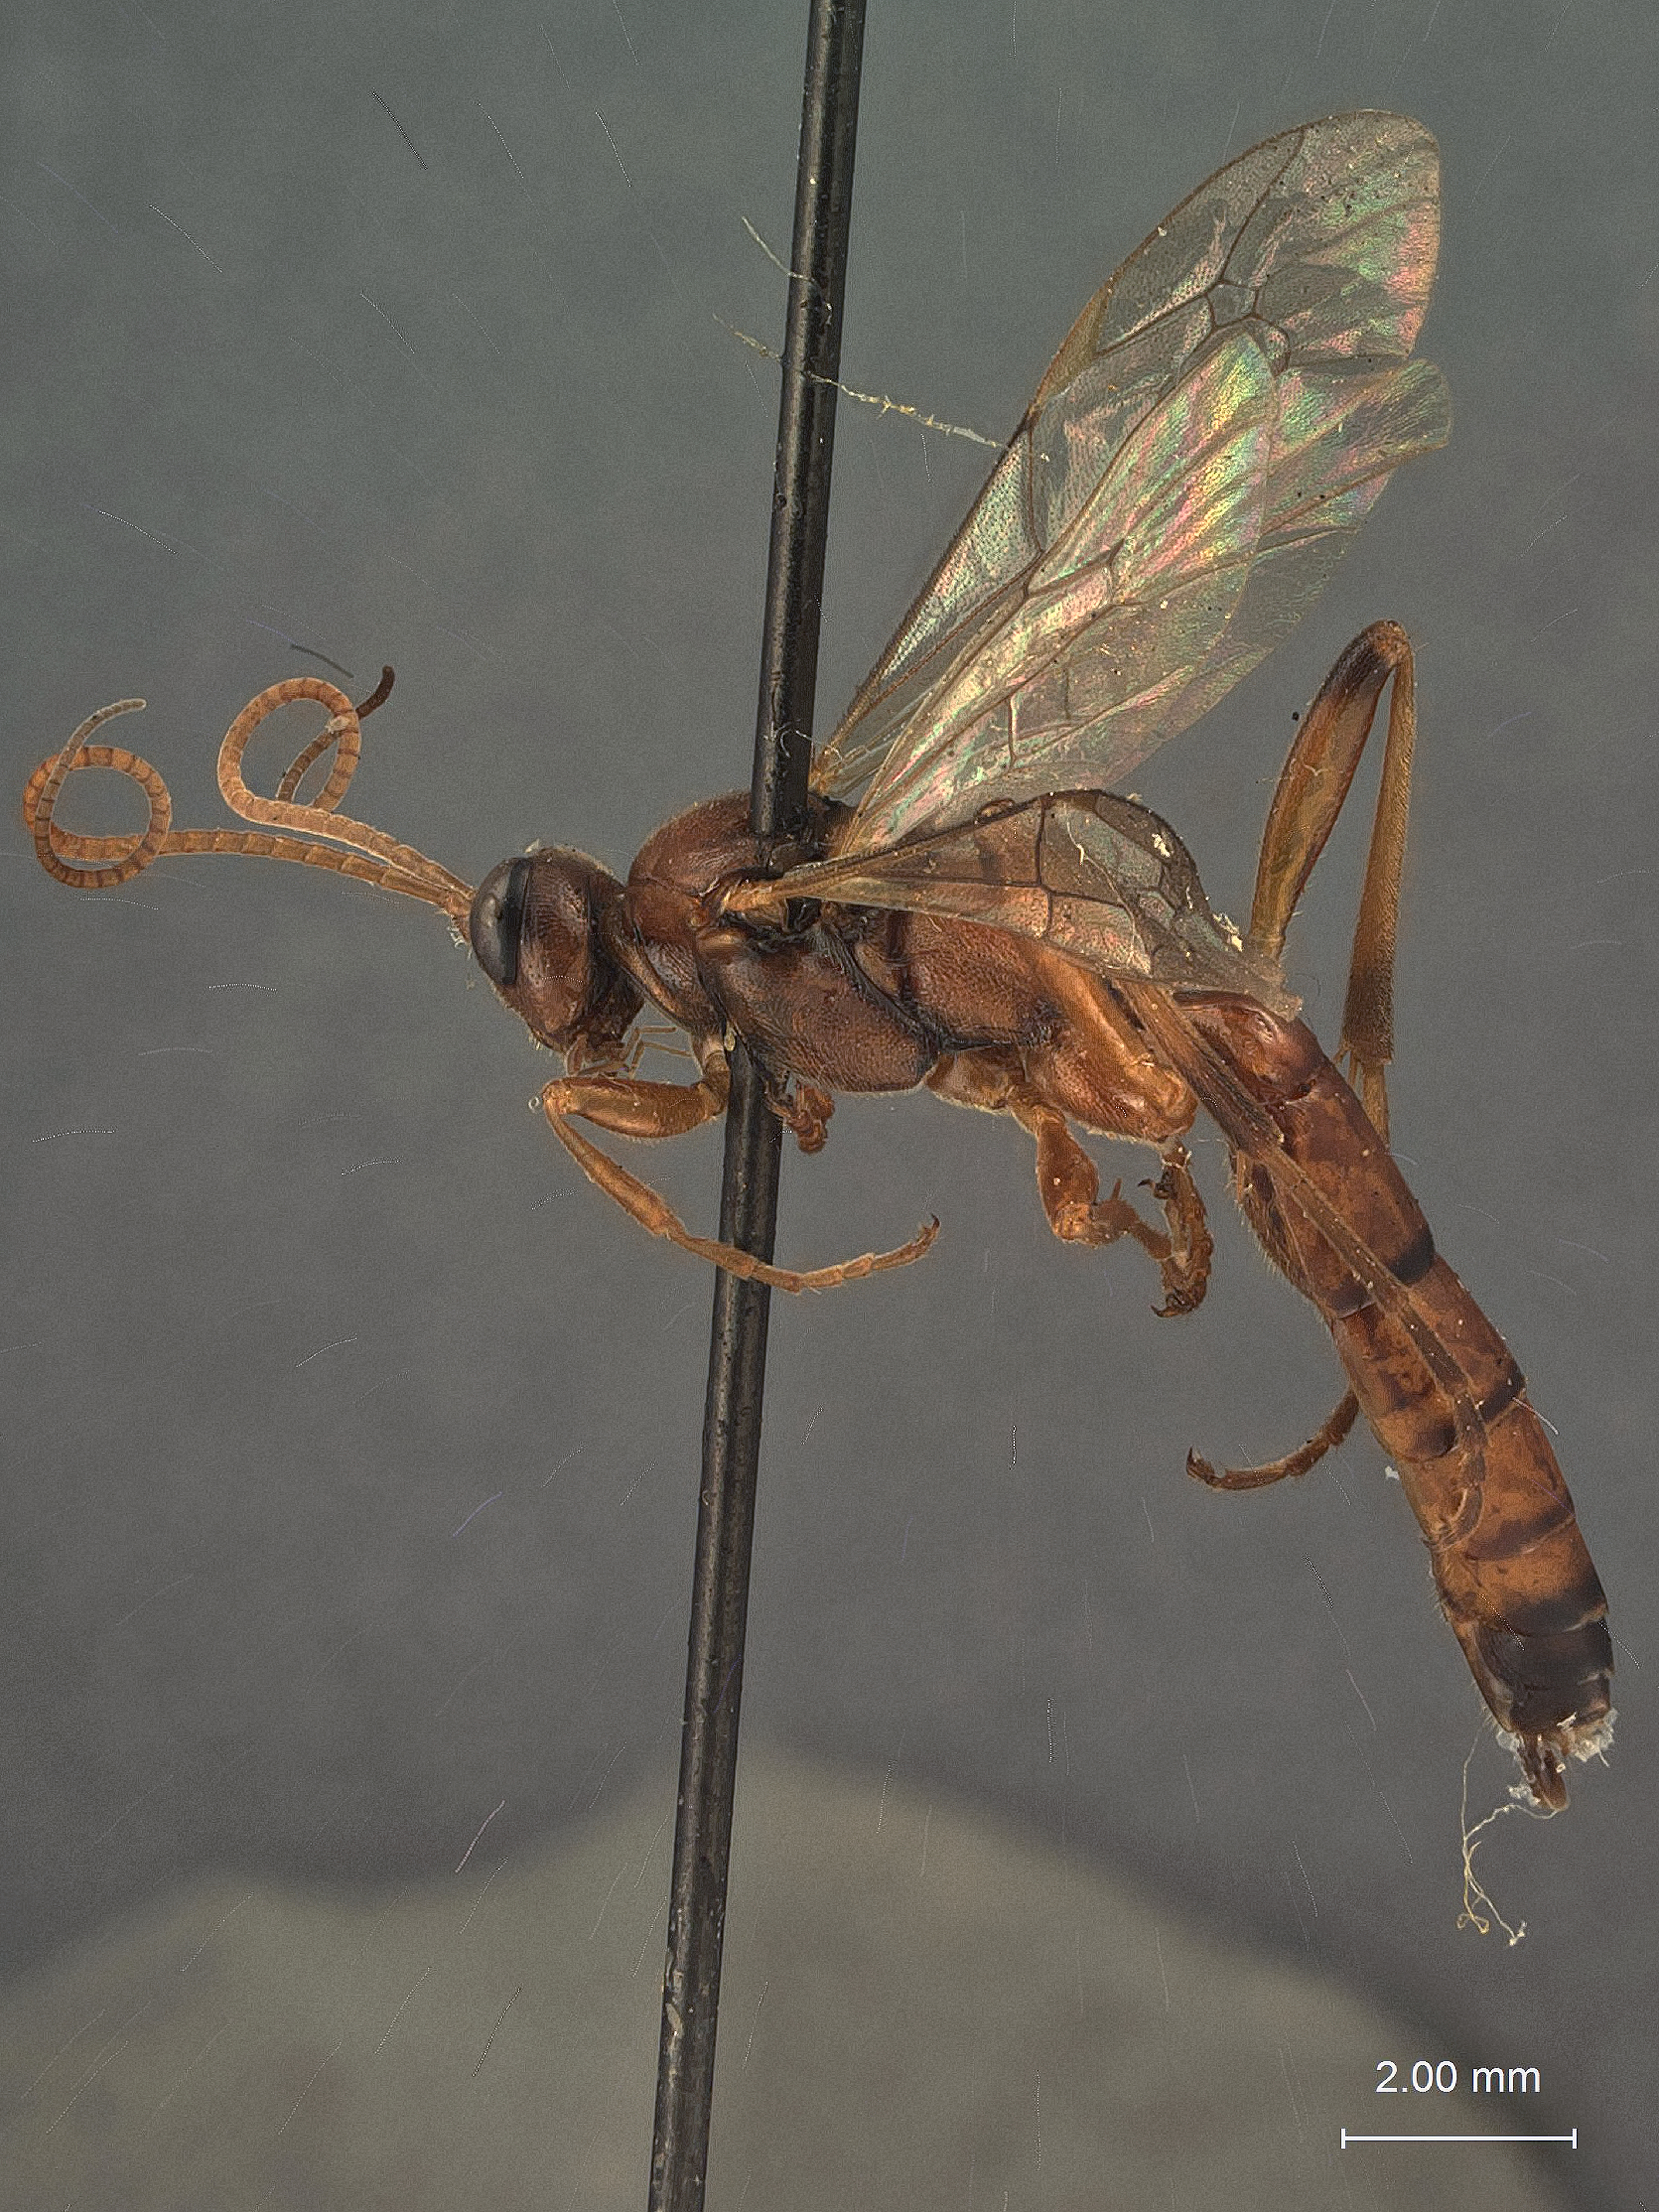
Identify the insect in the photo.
Ectopimorpha luperinae
